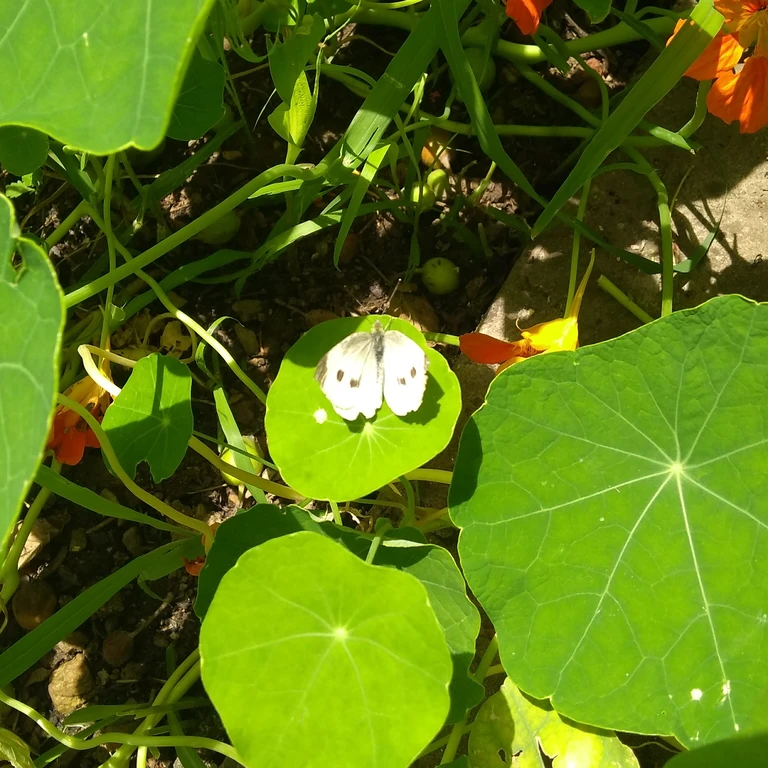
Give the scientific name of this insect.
Pieris rapae
